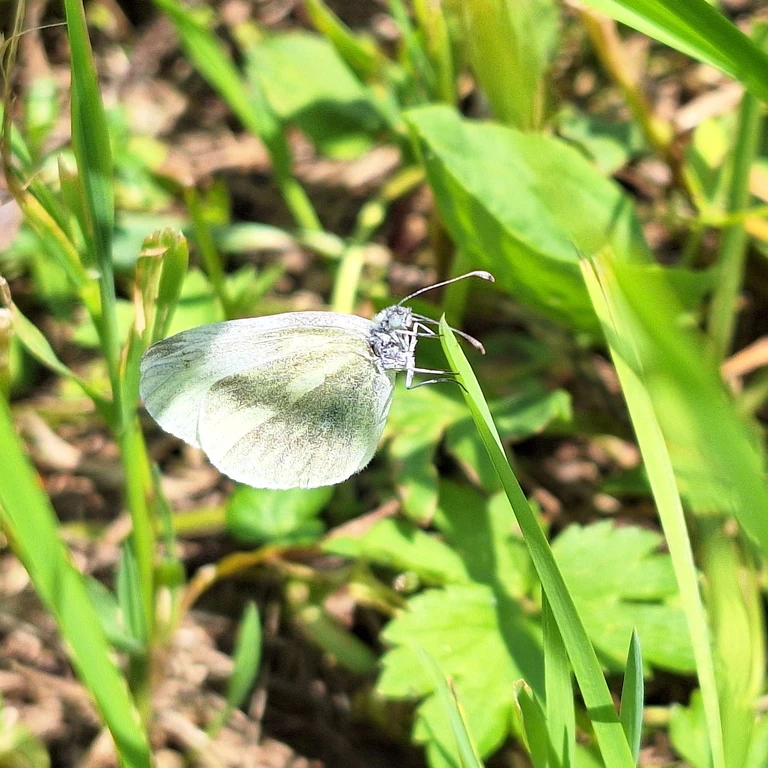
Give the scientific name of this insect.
Leptidea sinapis/juvernica
